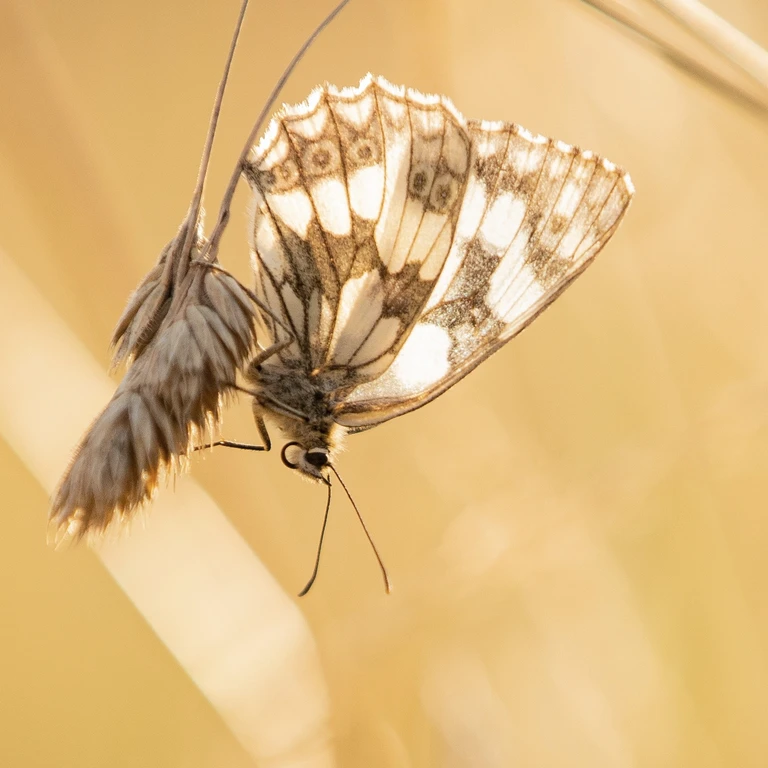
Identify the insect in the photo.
Melanargia galathea
